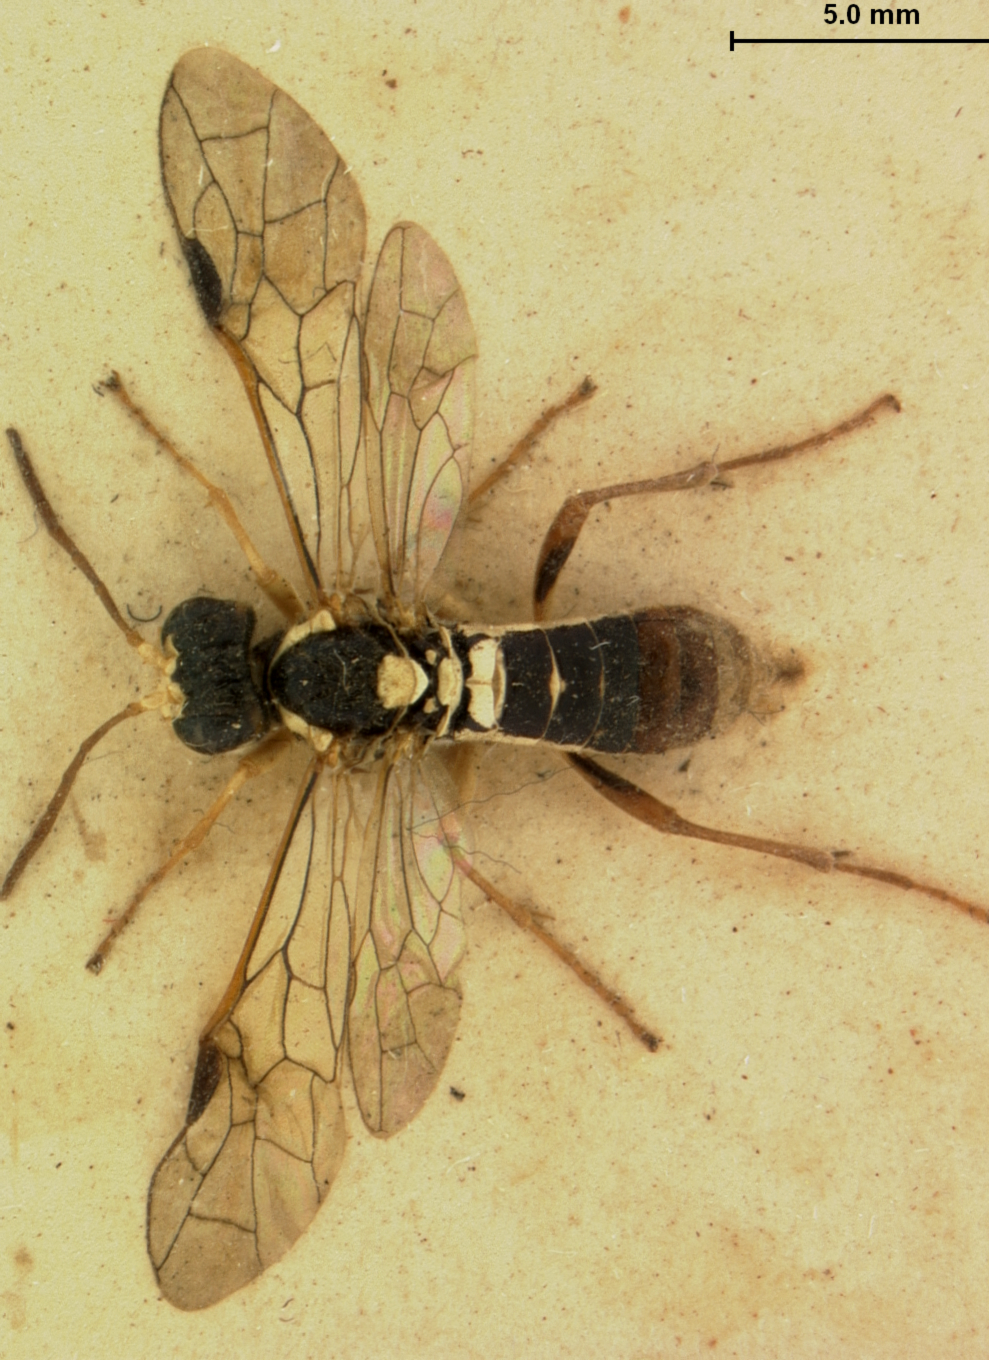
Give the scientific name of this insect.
Tenthredo montivaga
